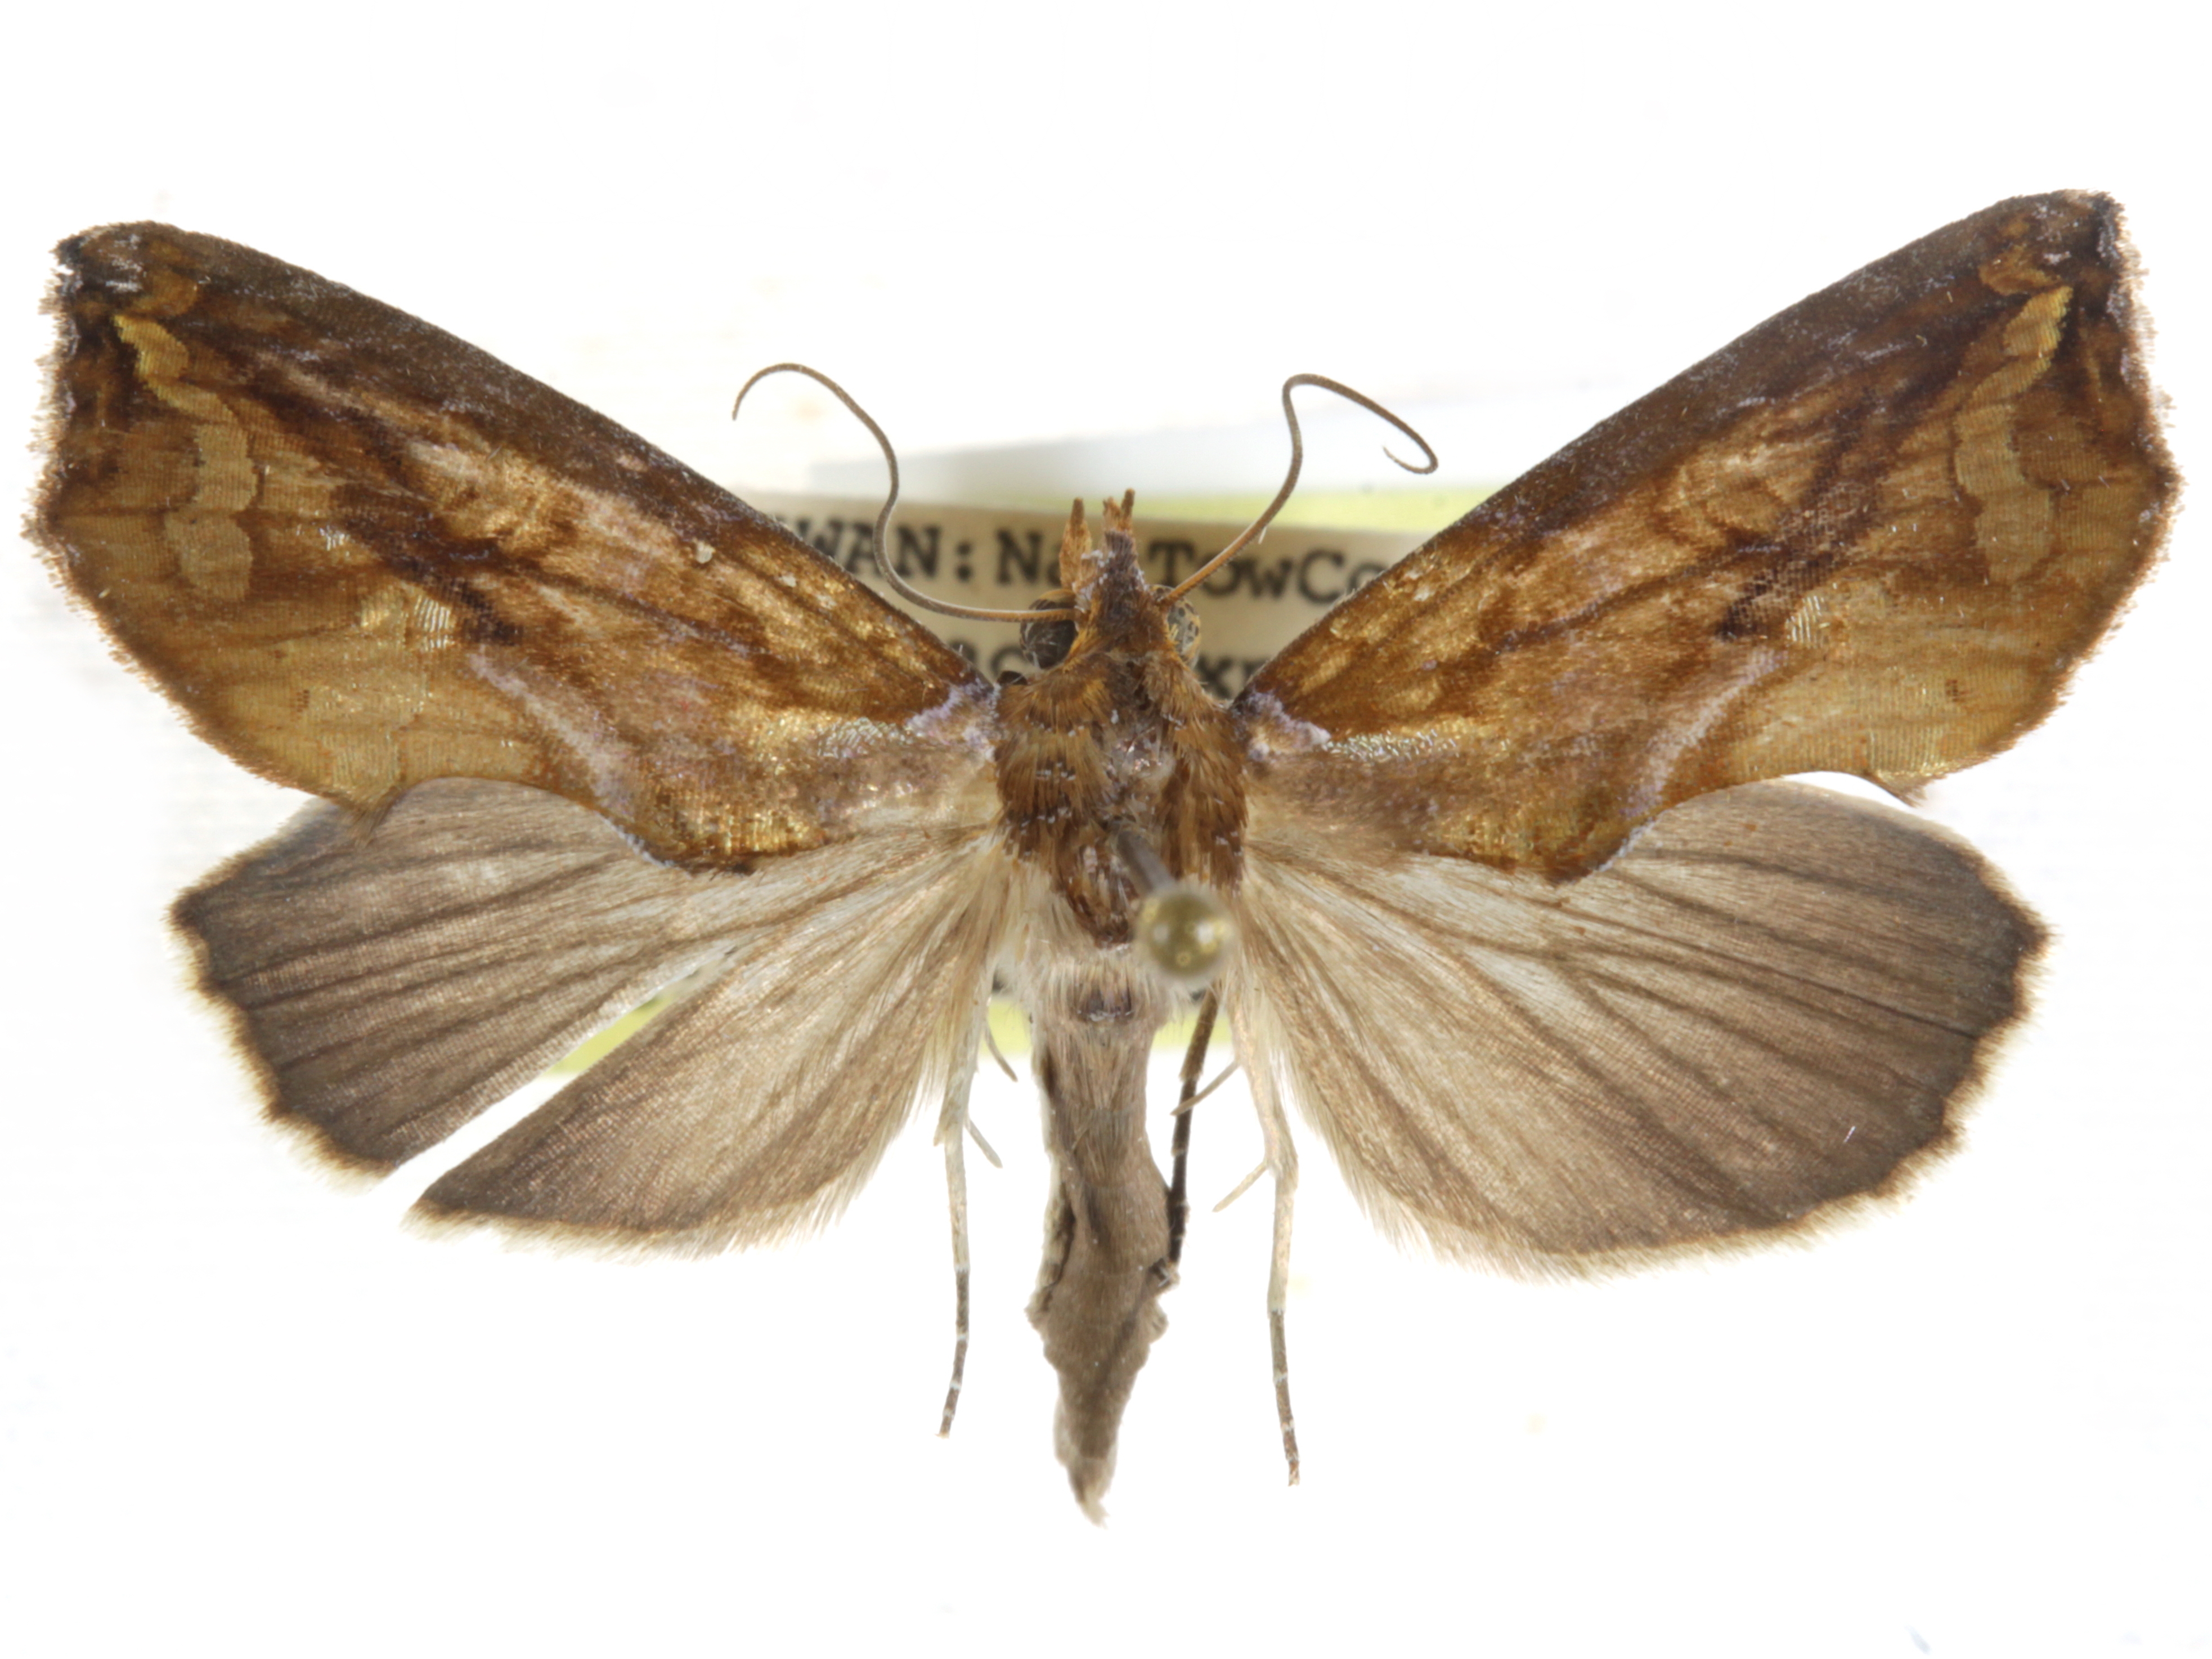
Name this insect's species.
Plusiodonta coelonota
